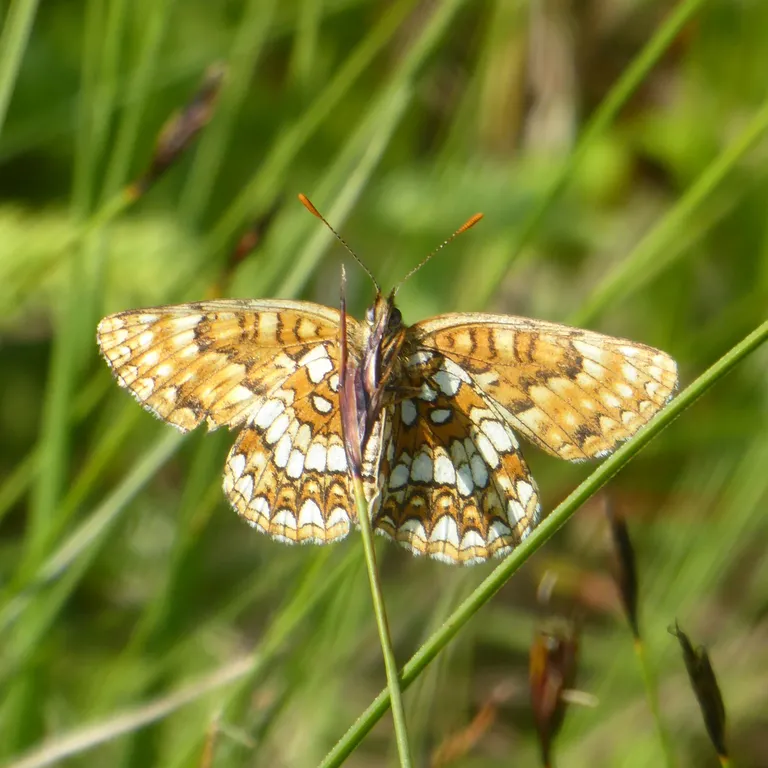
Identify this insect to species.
Melitaea diamina
